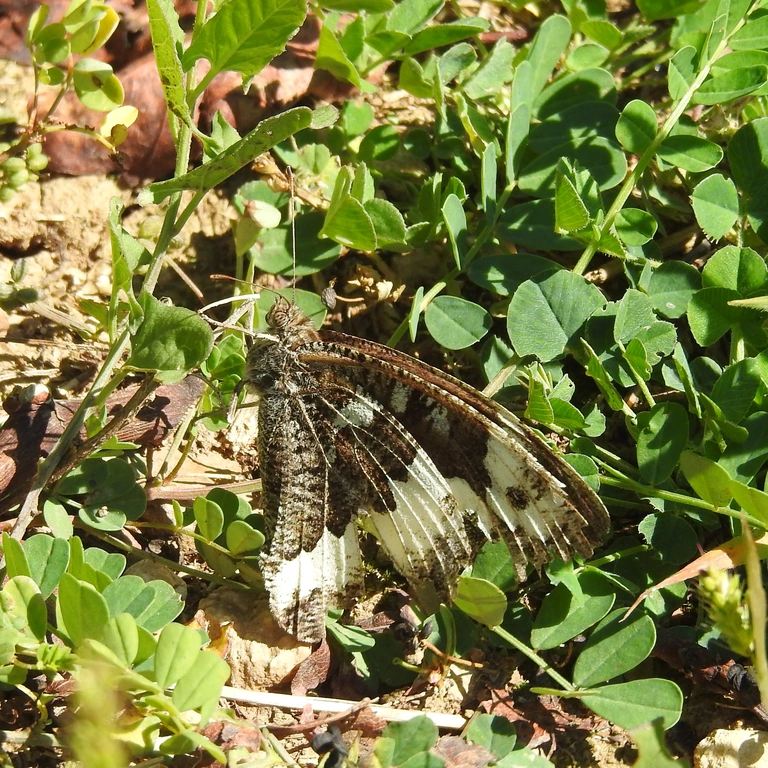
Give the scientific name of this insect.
Brintesia circe
